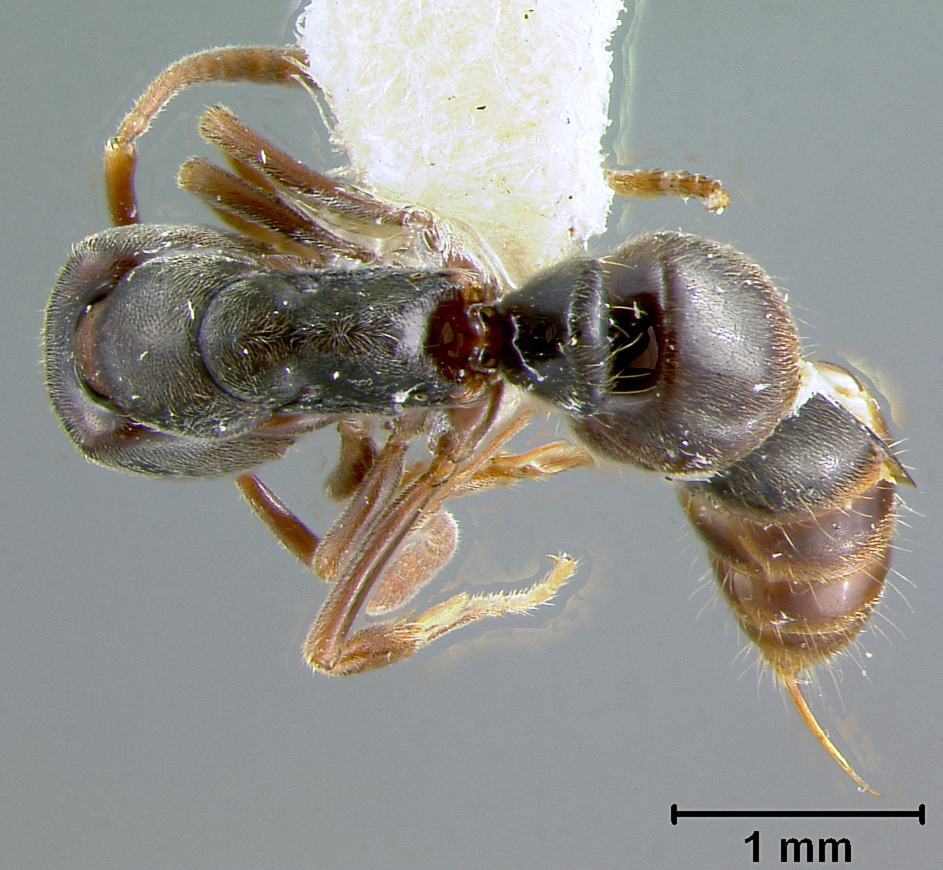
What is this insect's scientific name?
Euponera clarki
